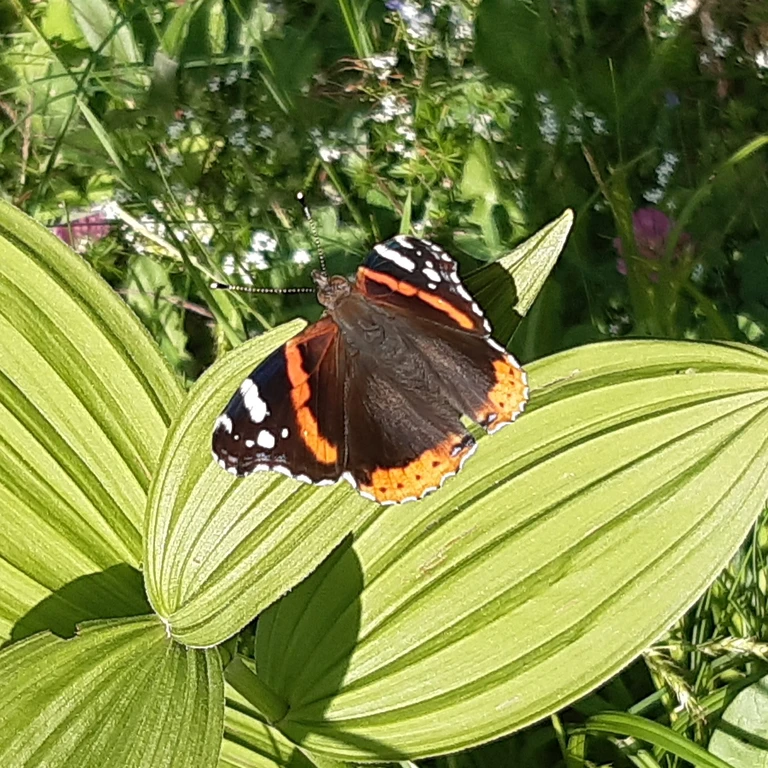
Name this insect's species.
Vanessa atalanta
